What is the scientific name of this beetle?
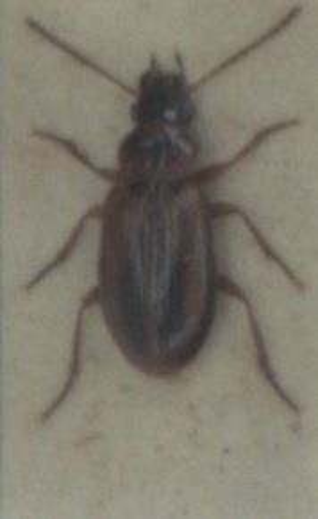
Dicheirotrichus placidus
